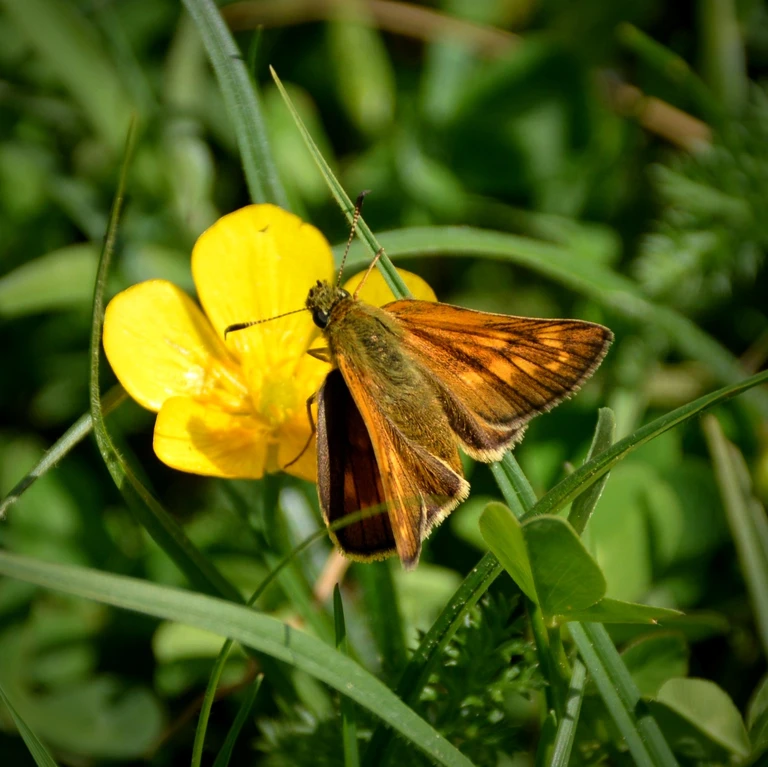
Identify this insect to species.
Ochlodes sylvanus (also Ochlodes venata)
